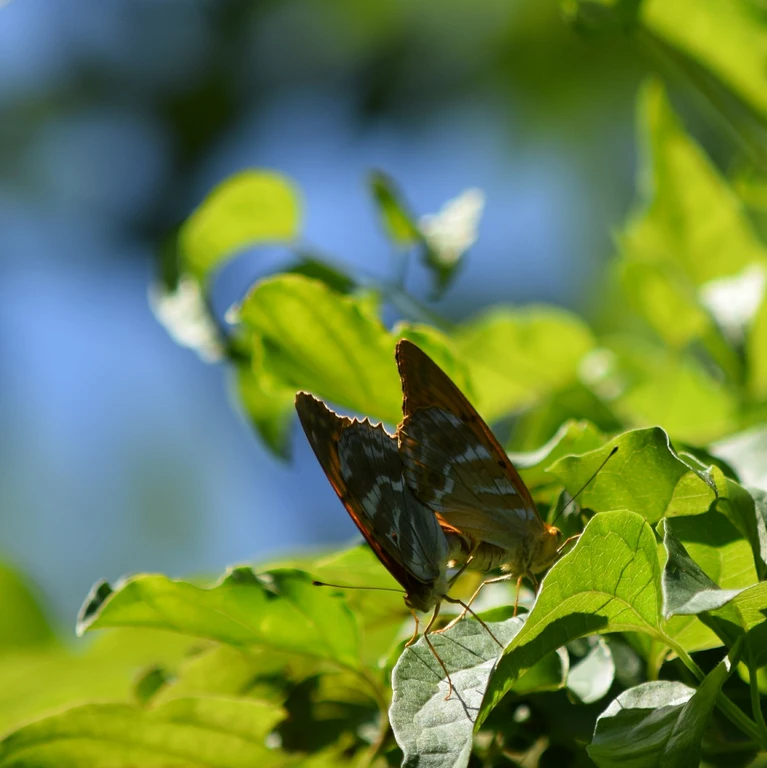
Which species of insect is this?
Argynnis paphia
